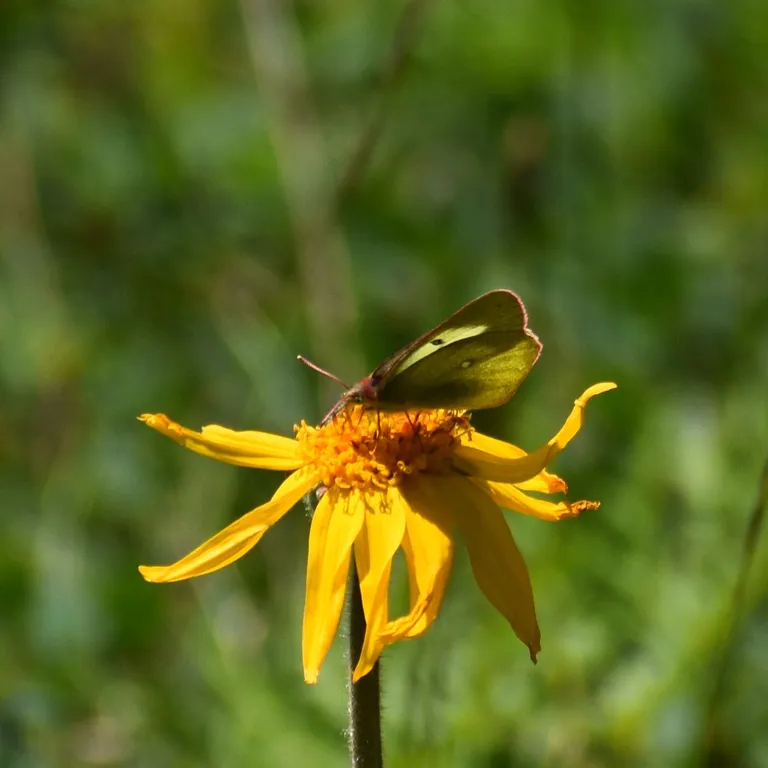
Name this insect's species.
Colias palaeno
